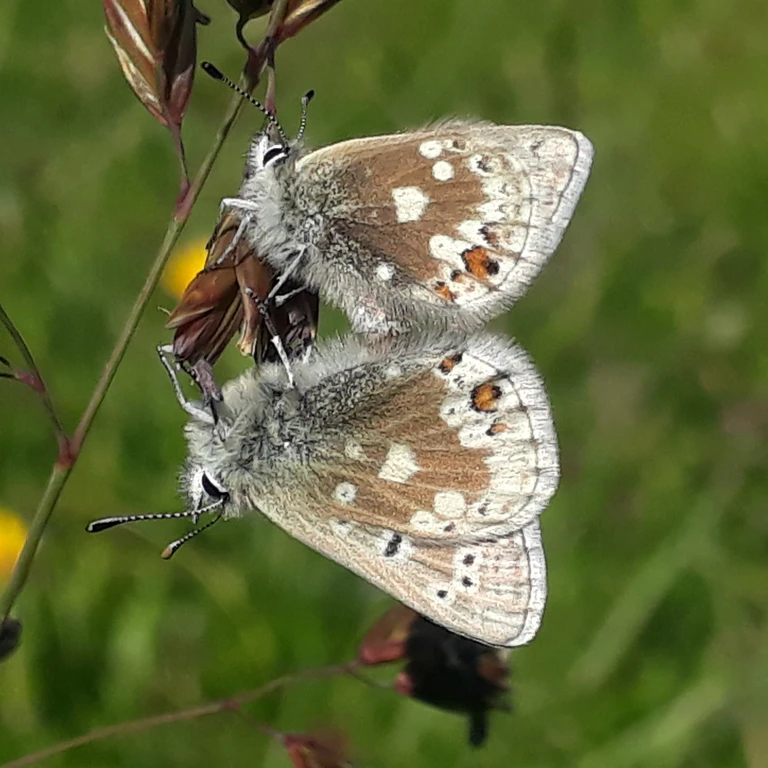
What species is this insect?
Agriades glandon
